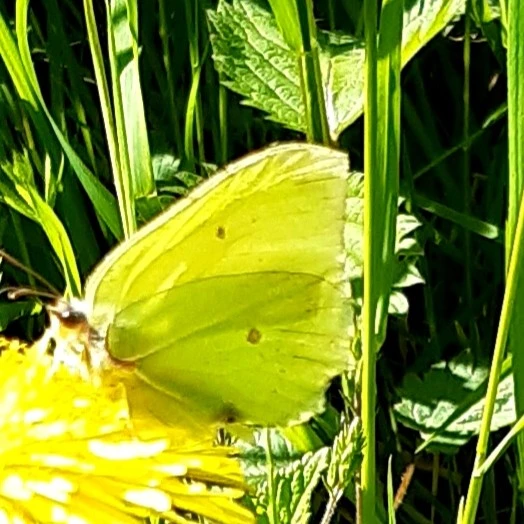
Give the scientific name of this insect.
Gonepteryx rhamni
